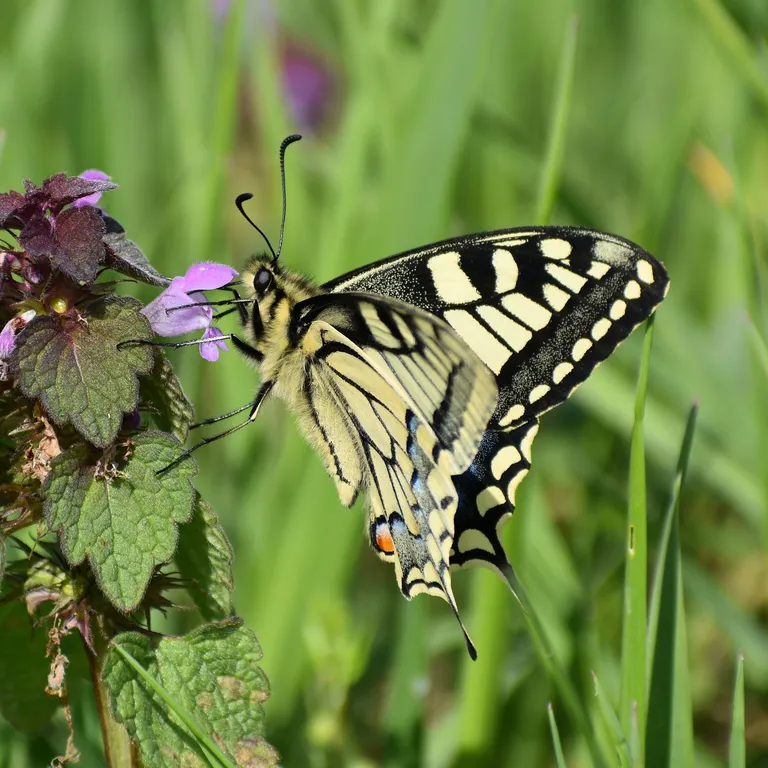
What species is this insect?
Papilio machaon
